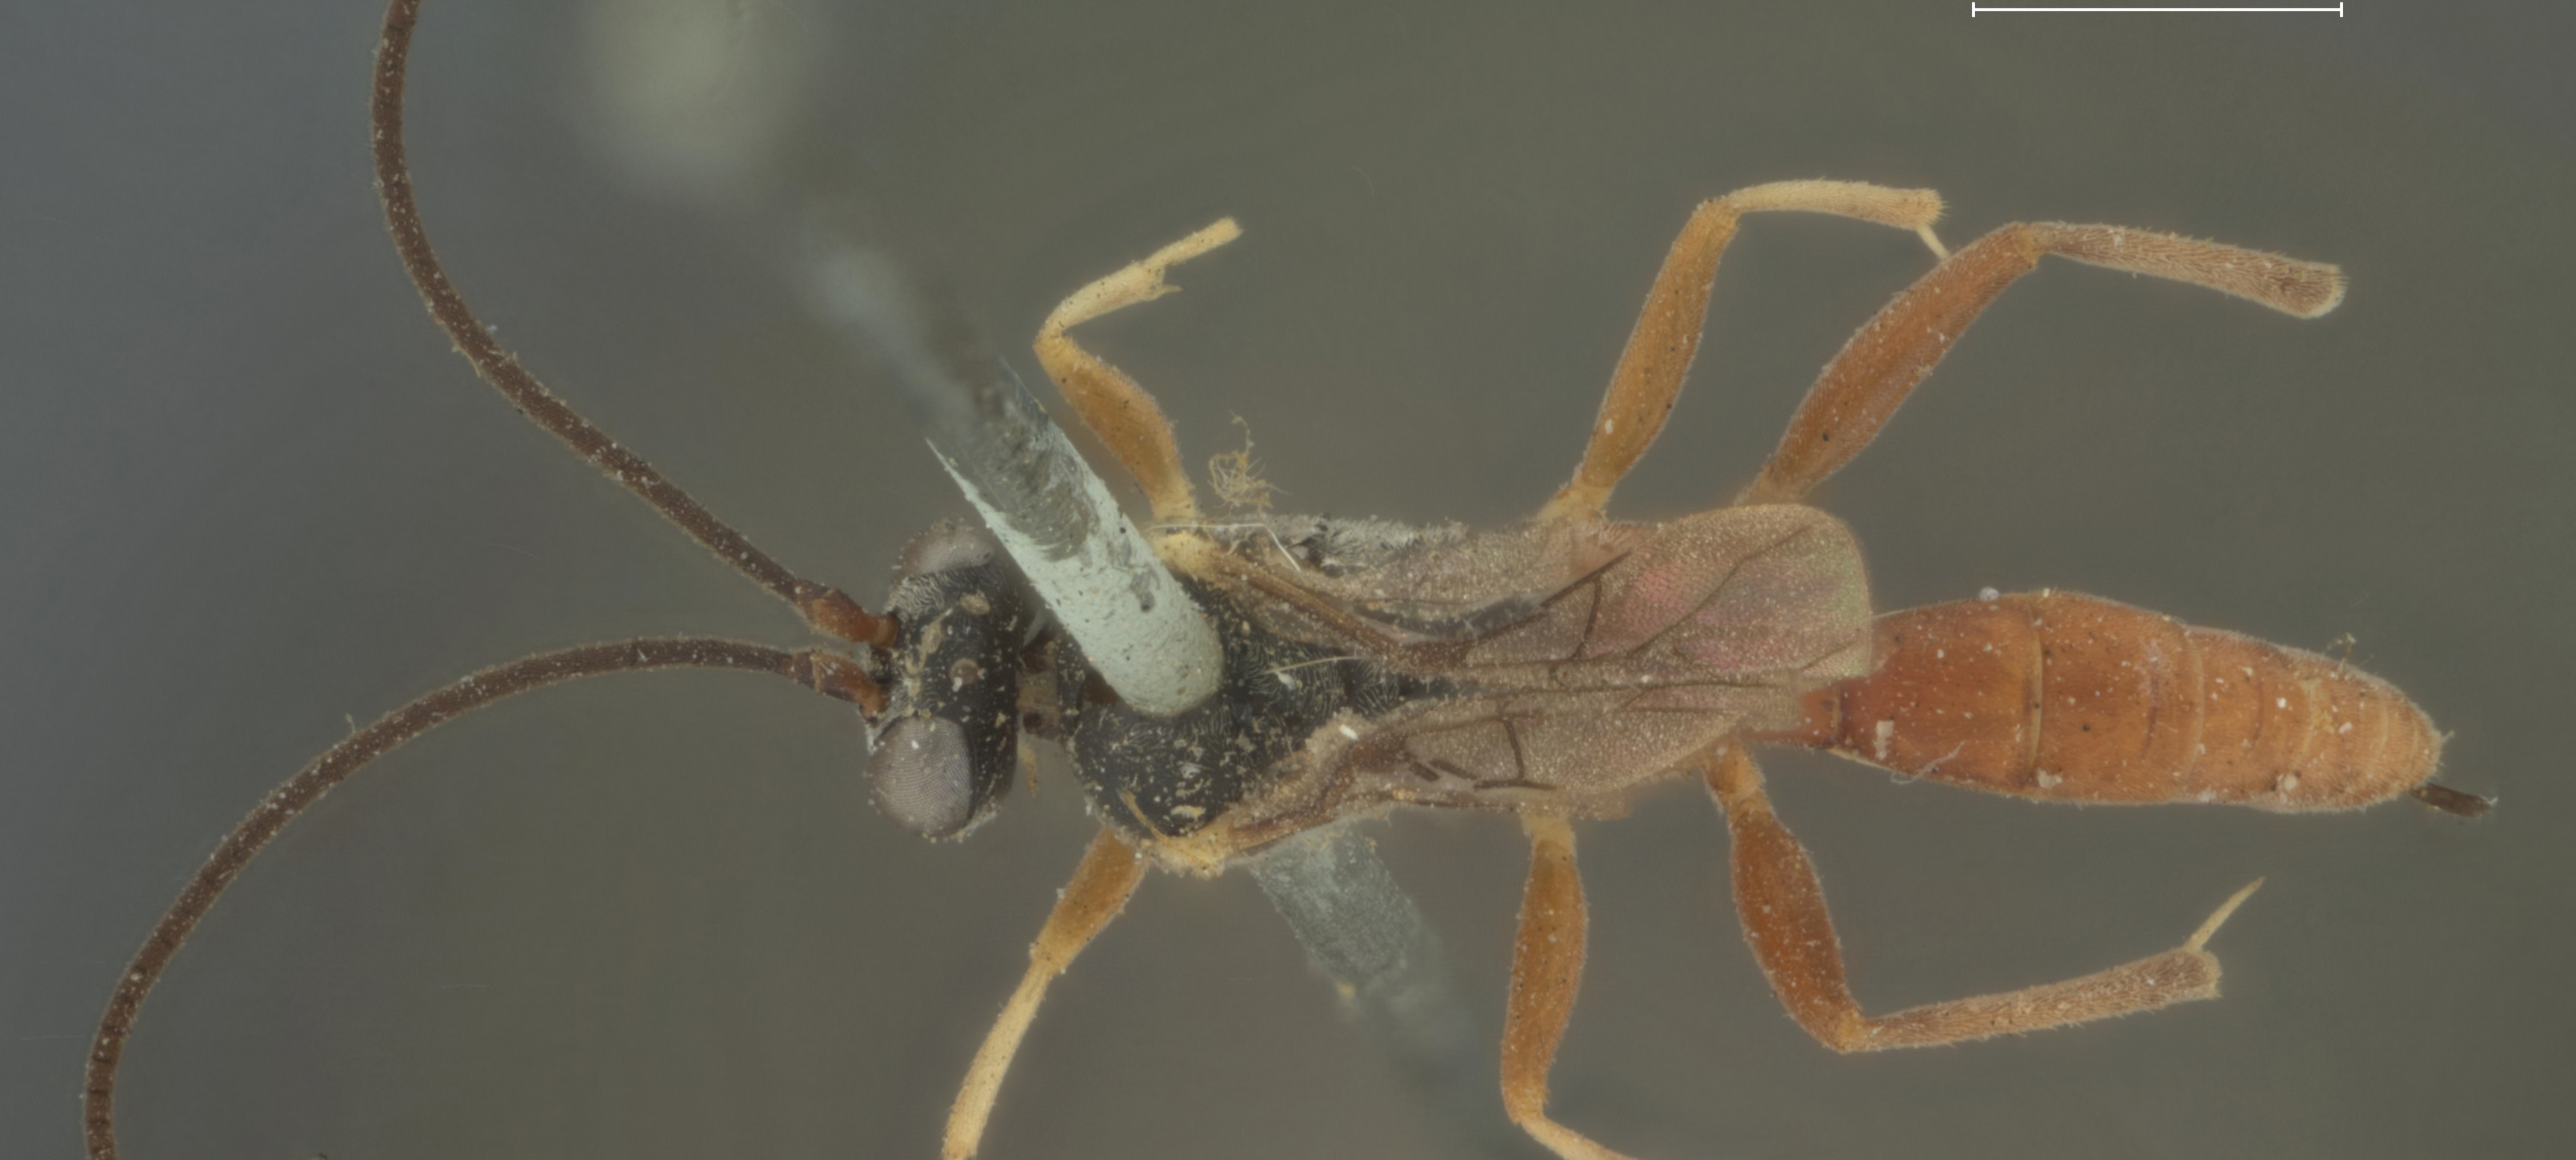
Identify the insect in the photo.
Limneria ephestiae
